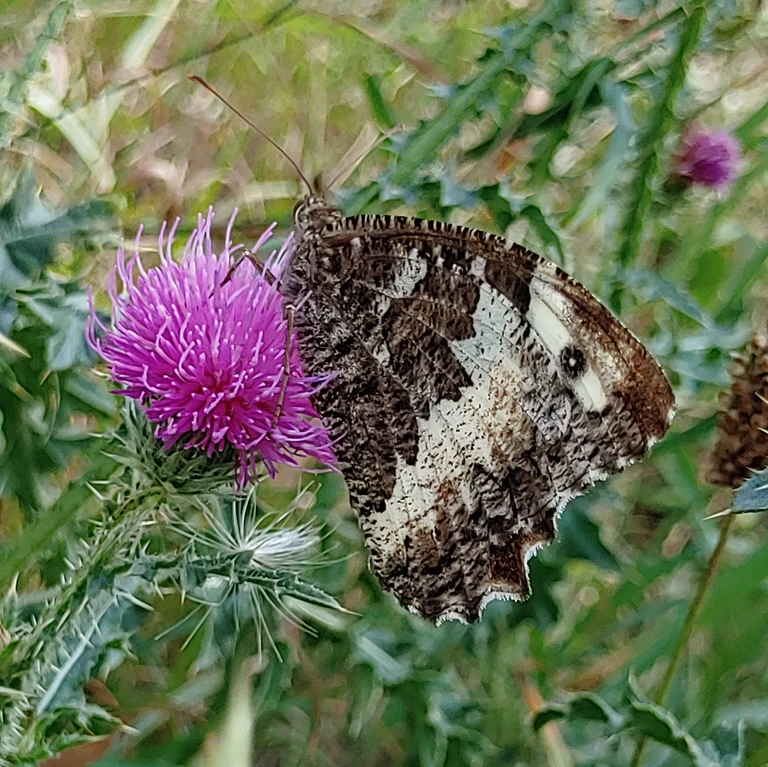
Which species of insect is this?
Brintesia circe
